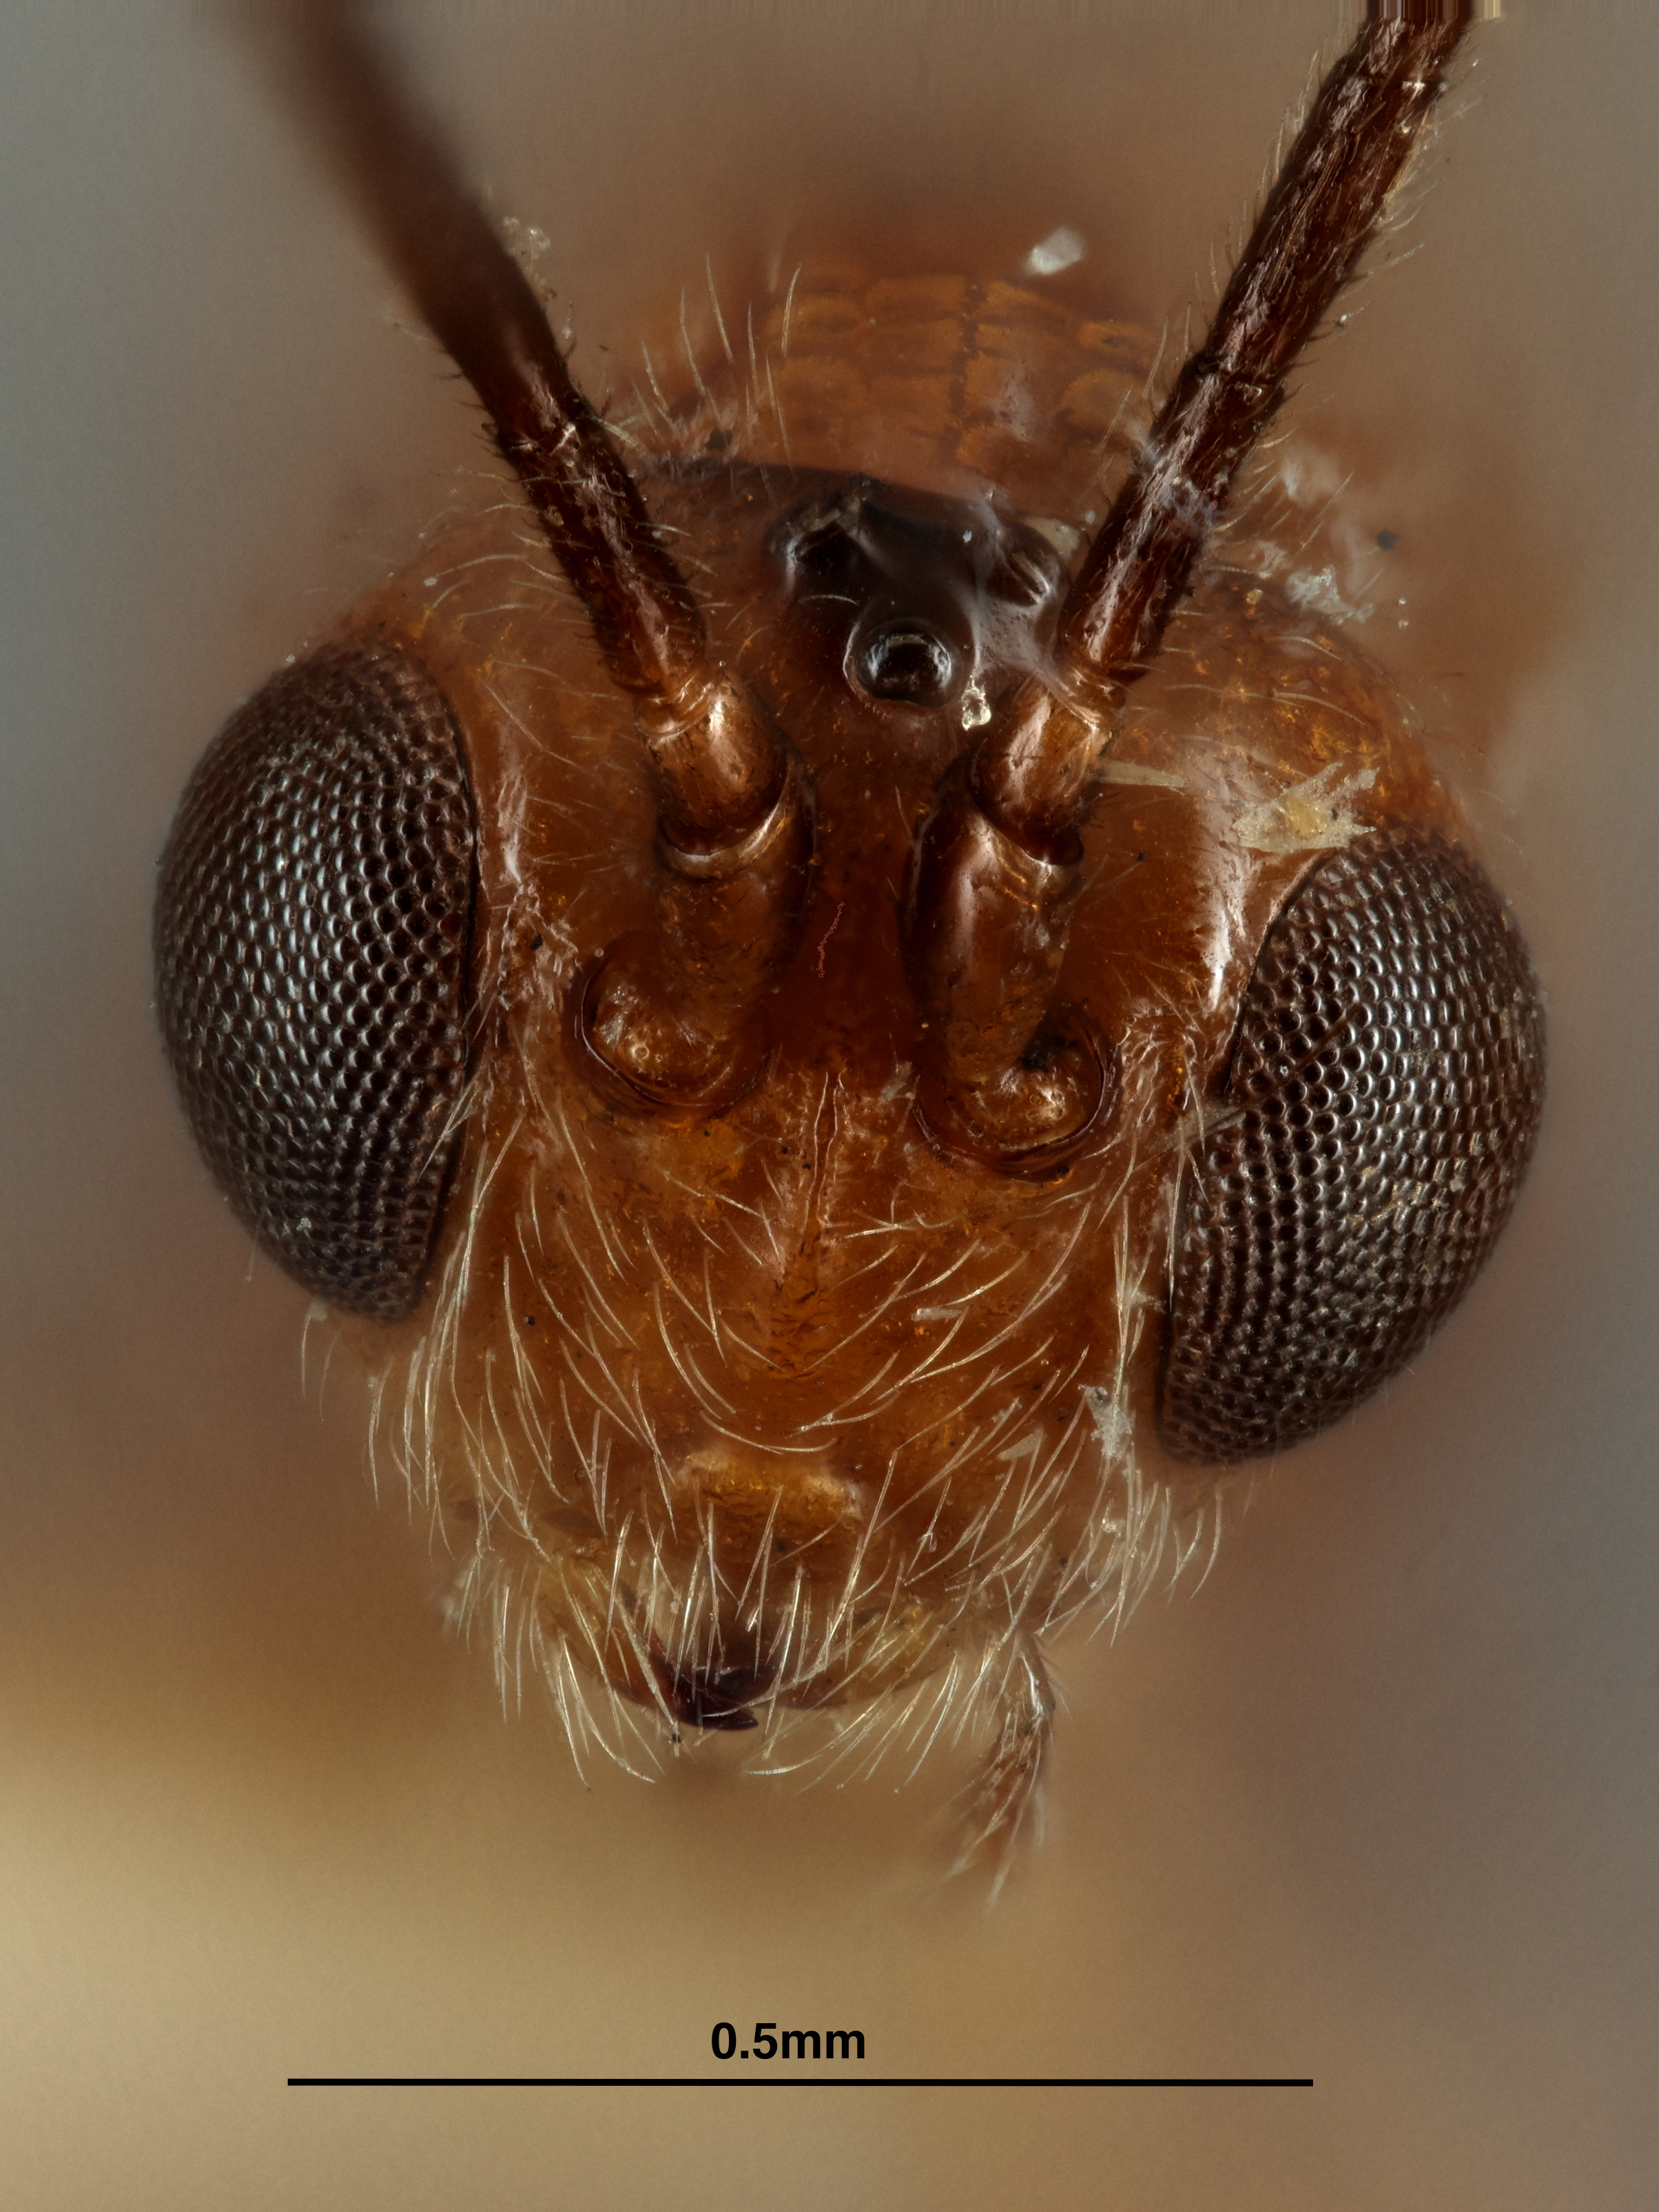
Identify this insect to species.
Opius manilensis
